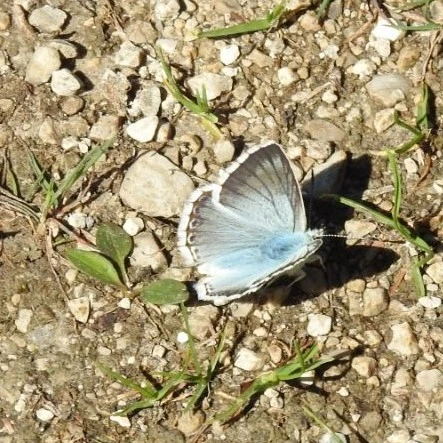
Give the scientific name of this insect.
Lysandra coridon
